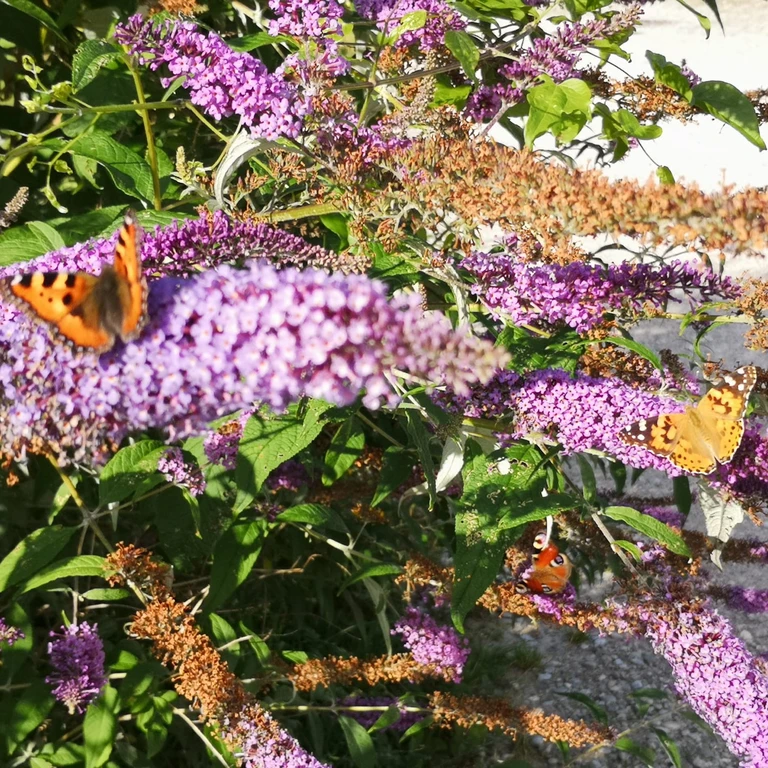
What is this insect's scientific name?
Aglais urticae
